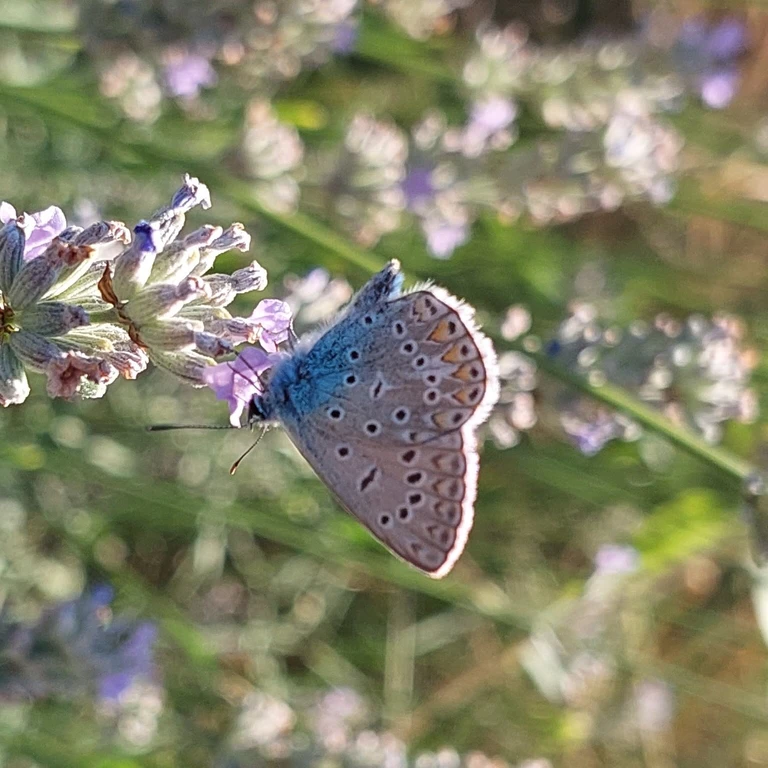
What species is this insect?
Polyommatus icarus
